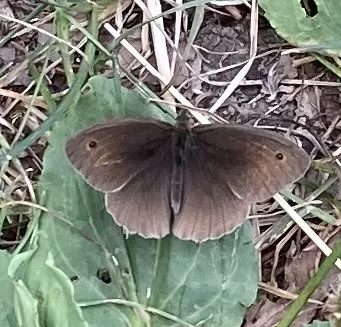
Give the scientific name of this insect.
Maniola jurtina
